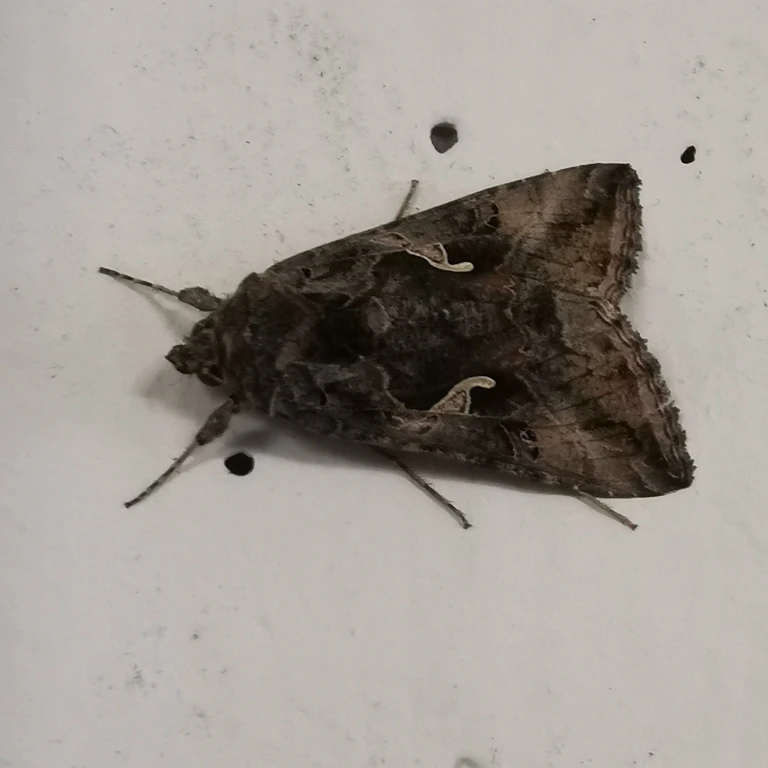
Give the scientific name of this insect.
Autographa gamma
